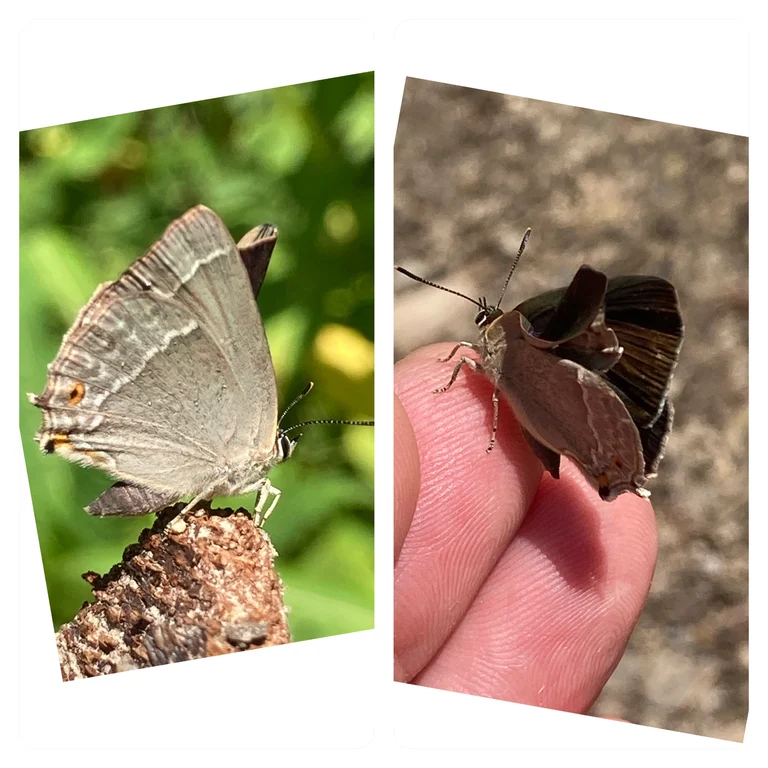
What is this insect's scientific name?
Favonius quercus (also Quercusia quercus)
